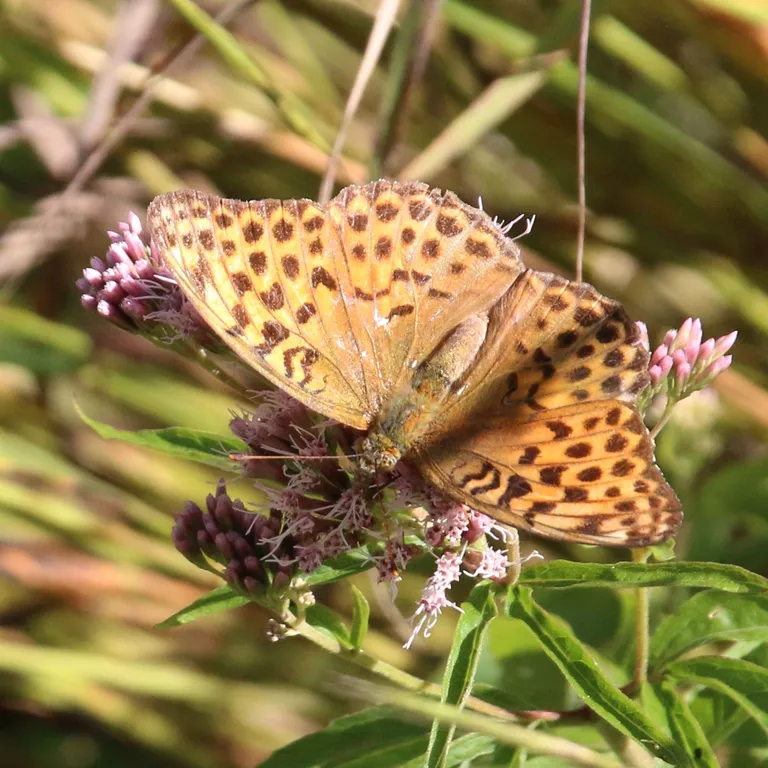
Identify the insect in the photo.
Argynnis paphia
